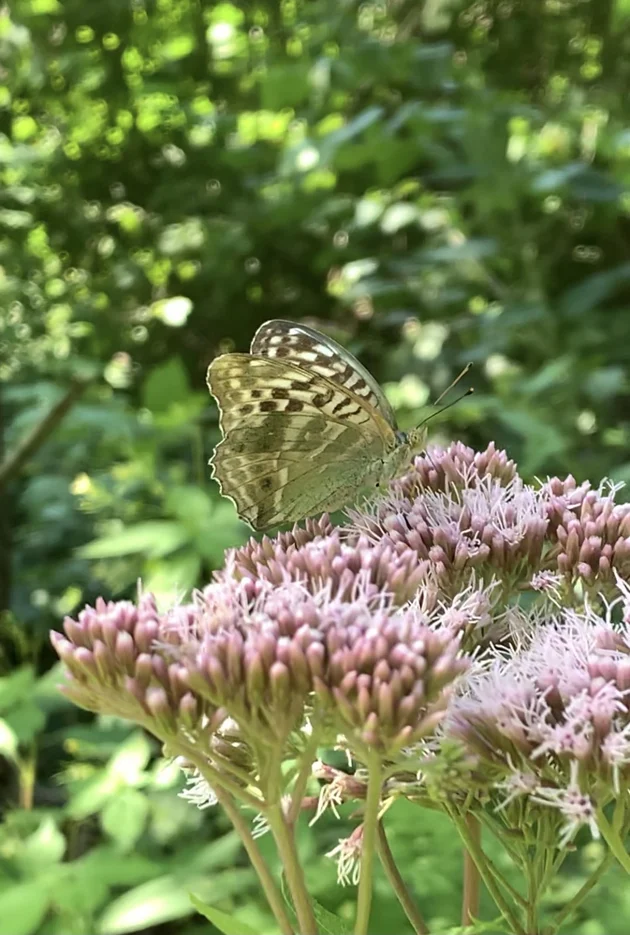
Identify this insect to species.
Argynnis paphia
